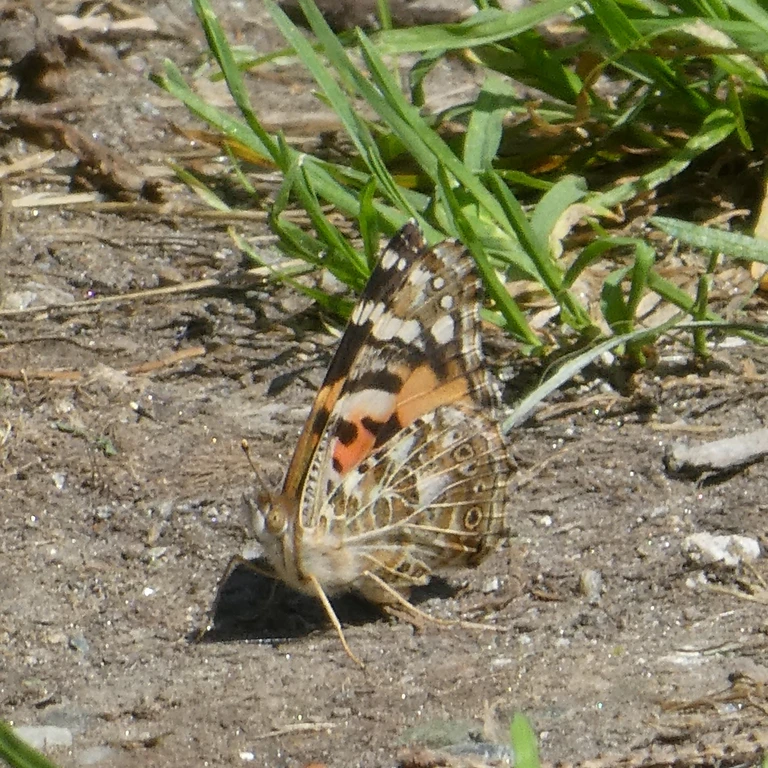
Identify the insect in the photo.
Vanessa cardui
